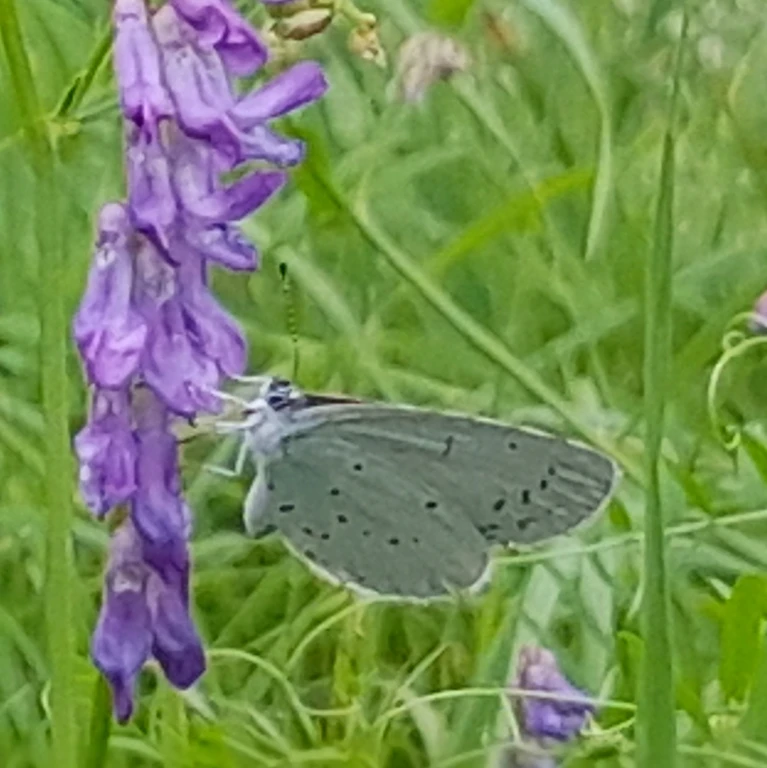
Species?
Celastrina argiolus
